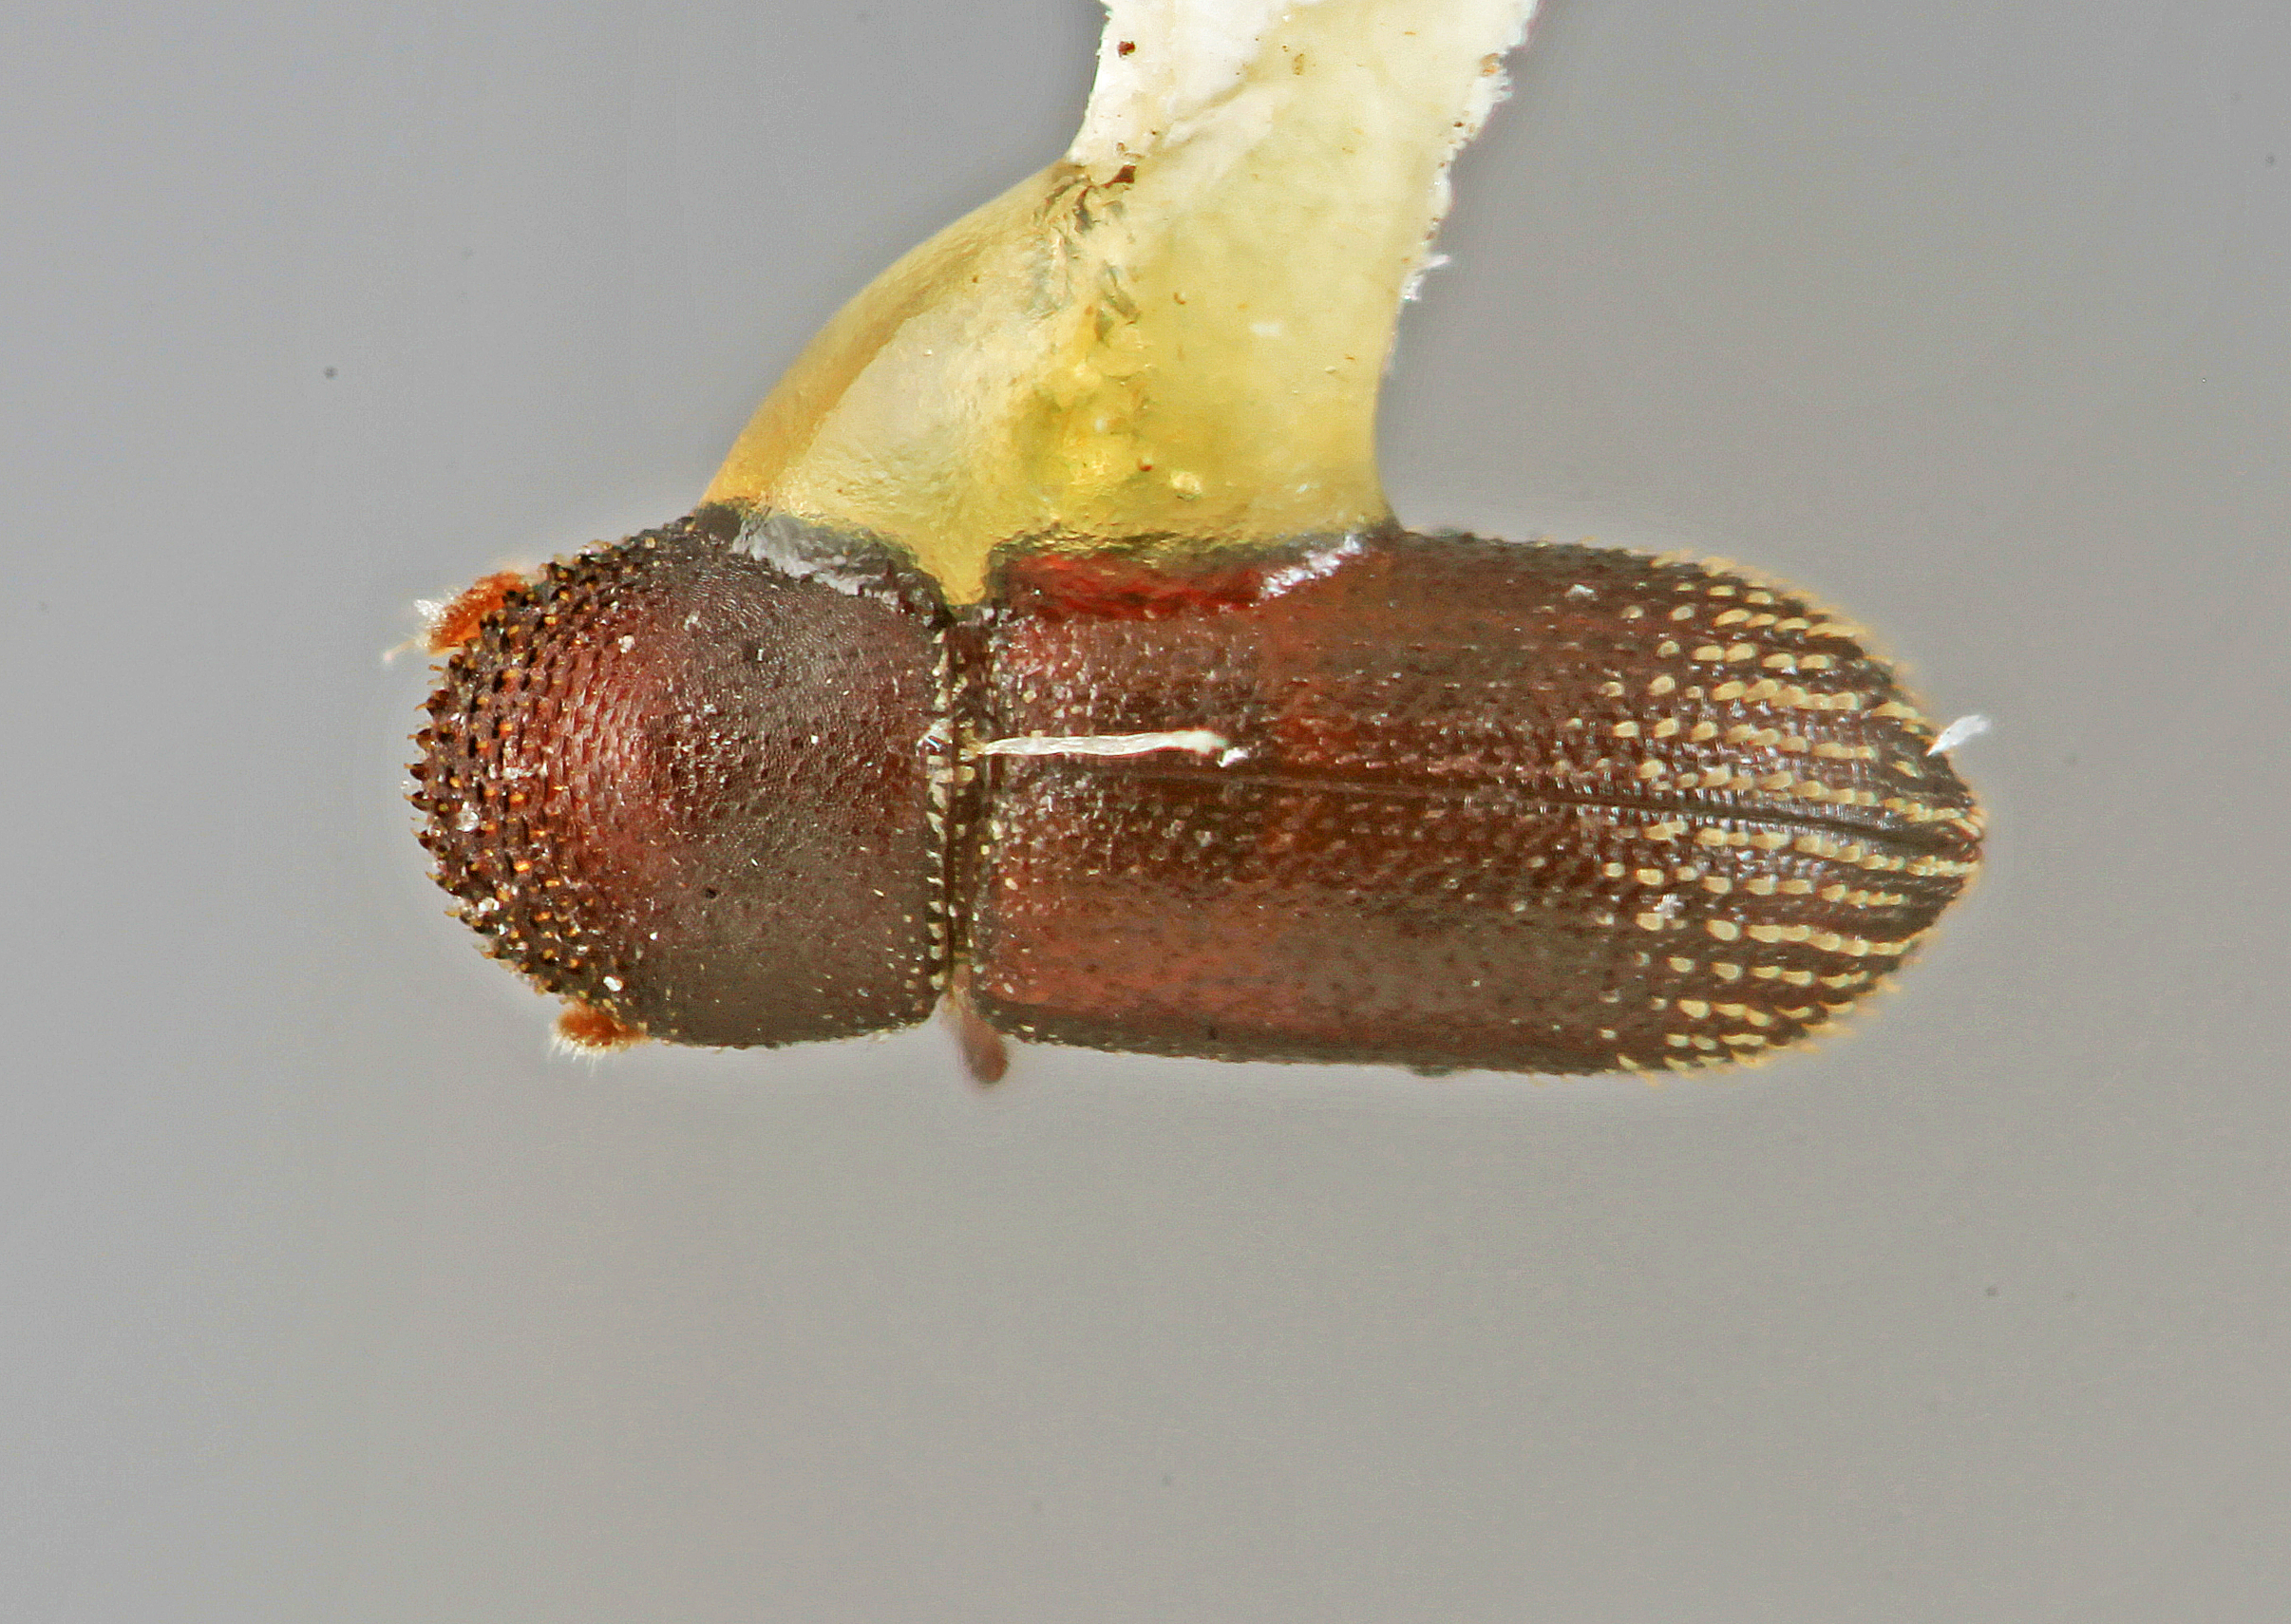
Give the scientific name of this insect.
Micracisella adnata (also Chramesus adnata)
